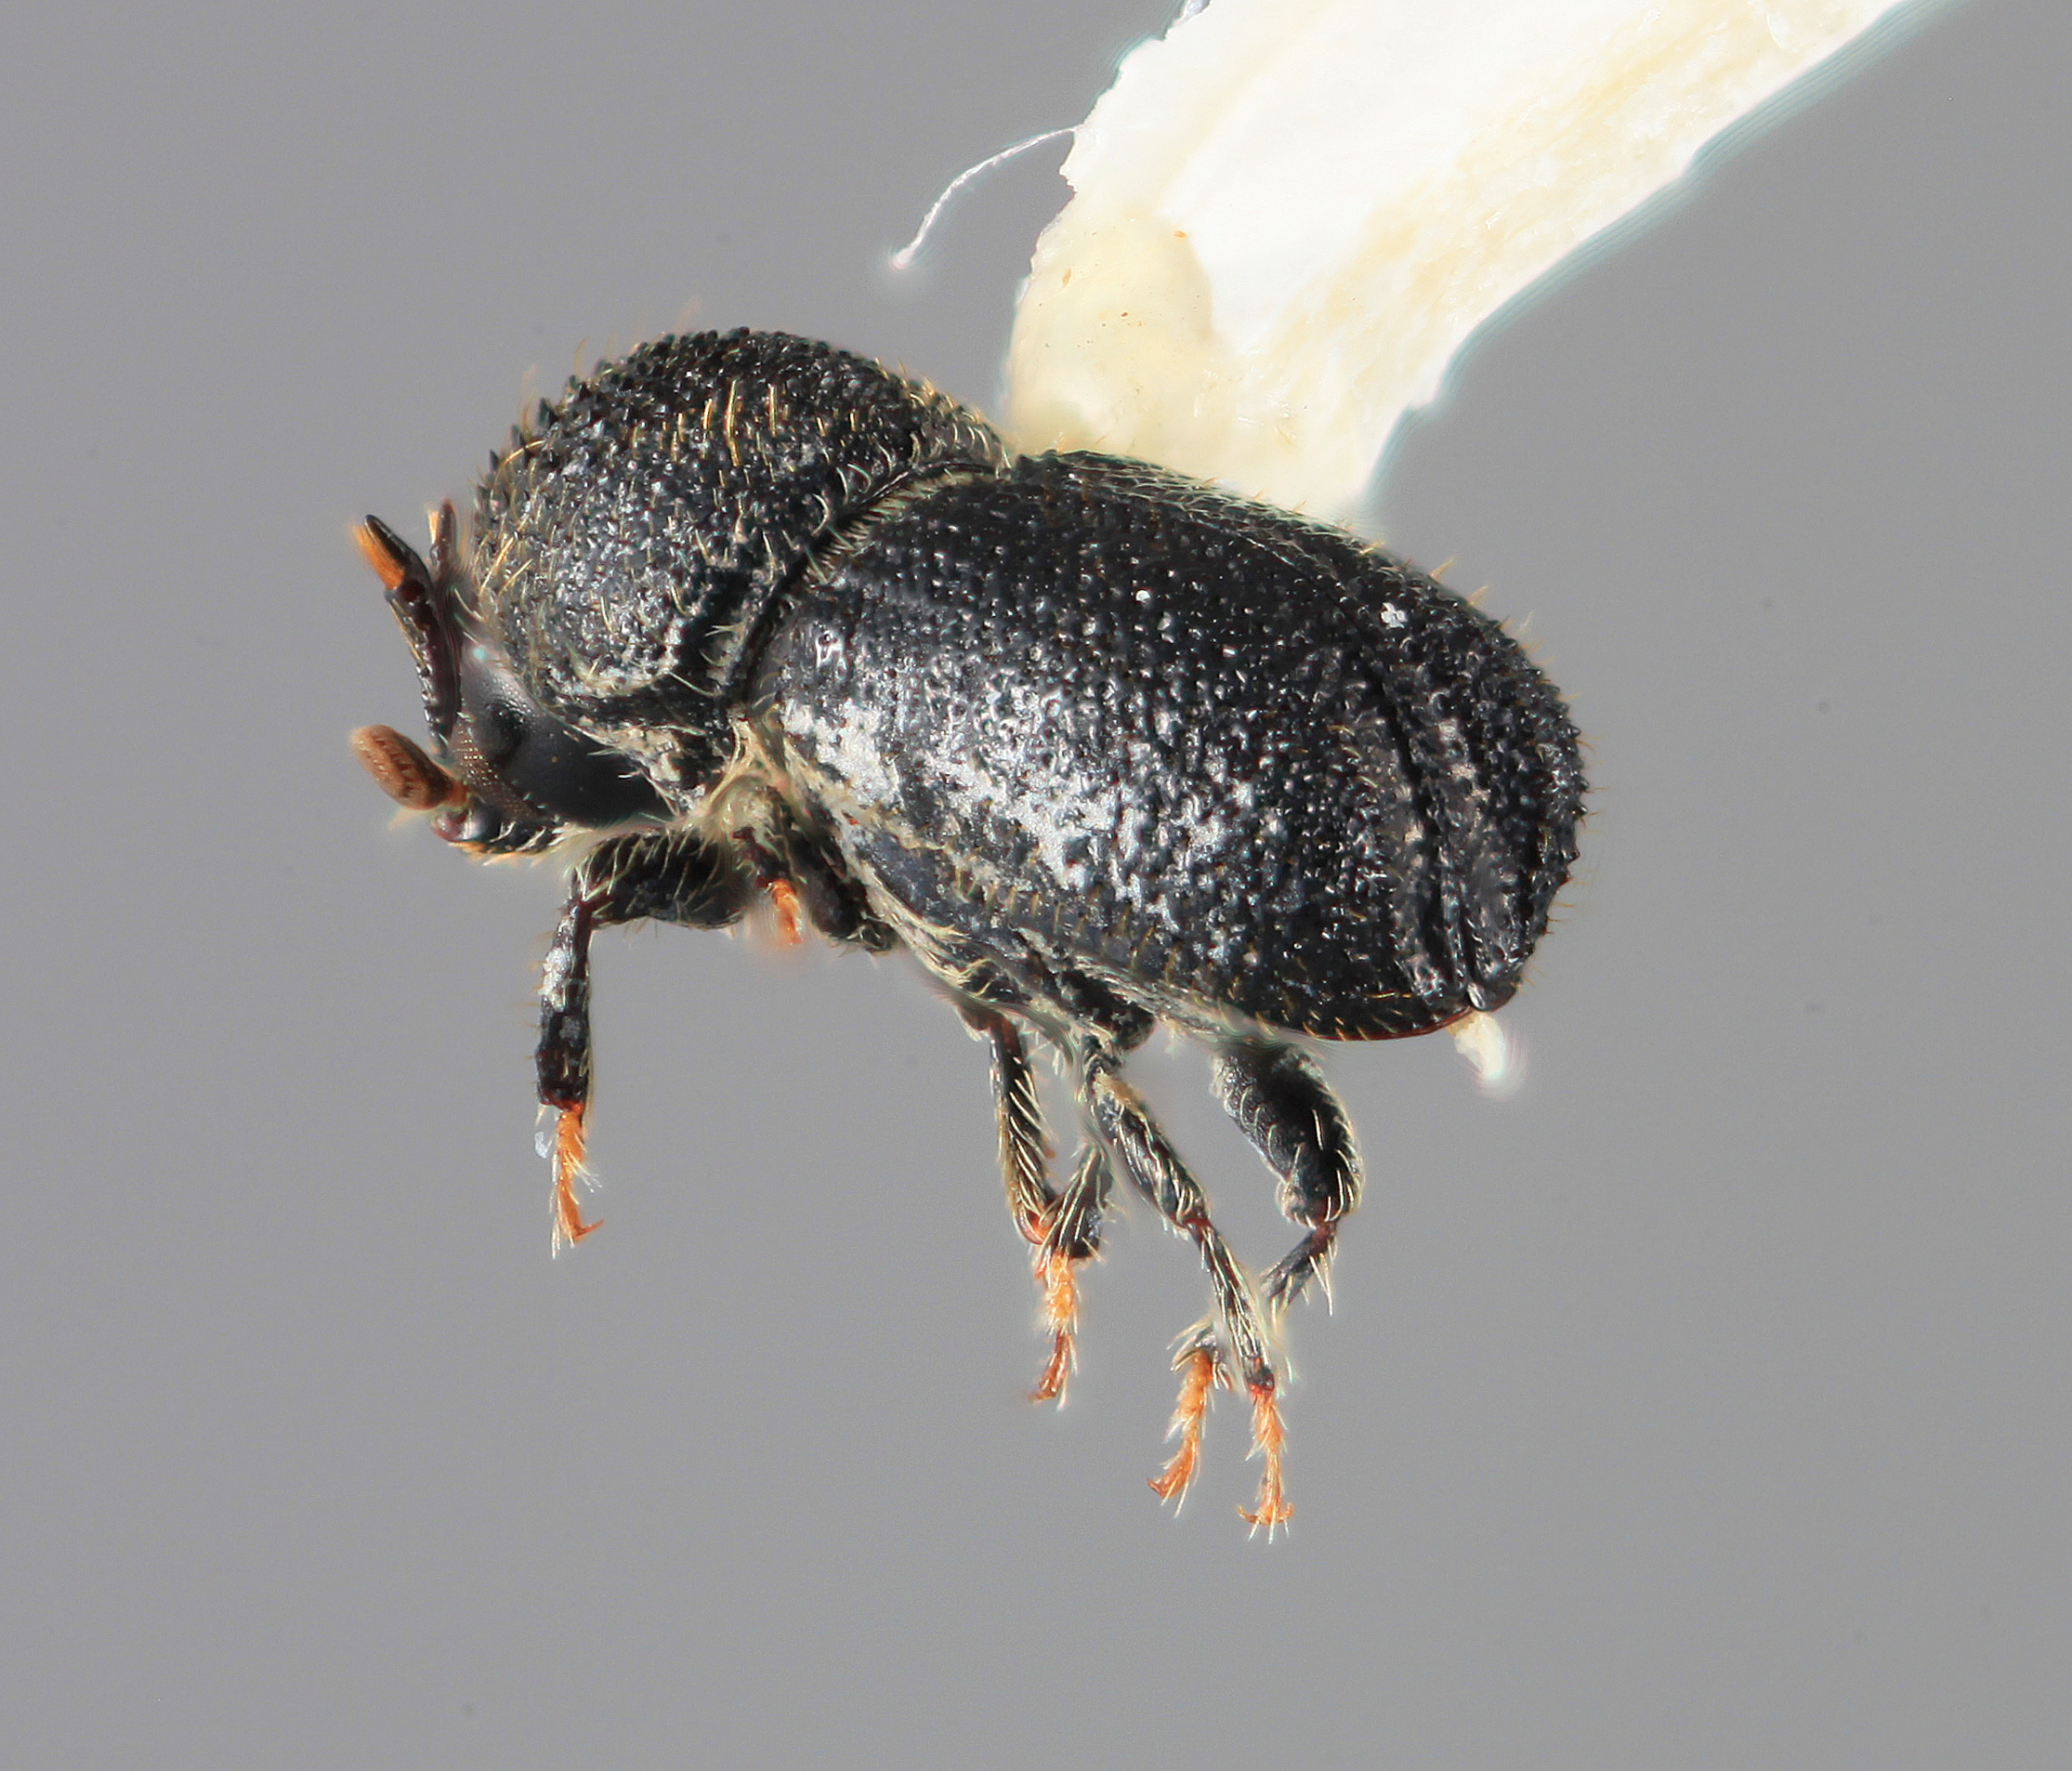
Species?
Cactopinus nasutus
